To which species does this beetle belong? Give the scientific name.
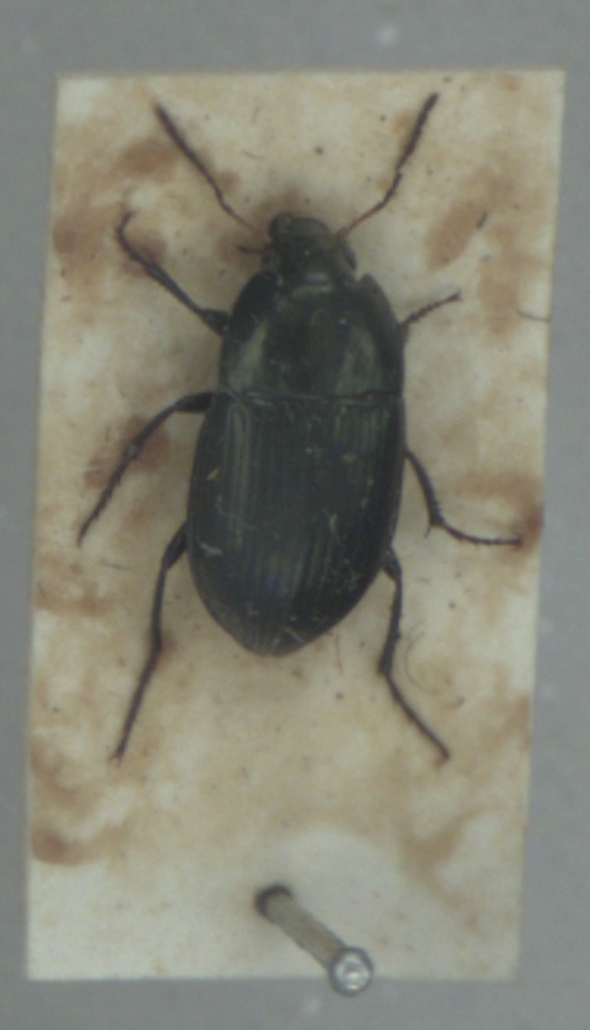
Amara ovata
